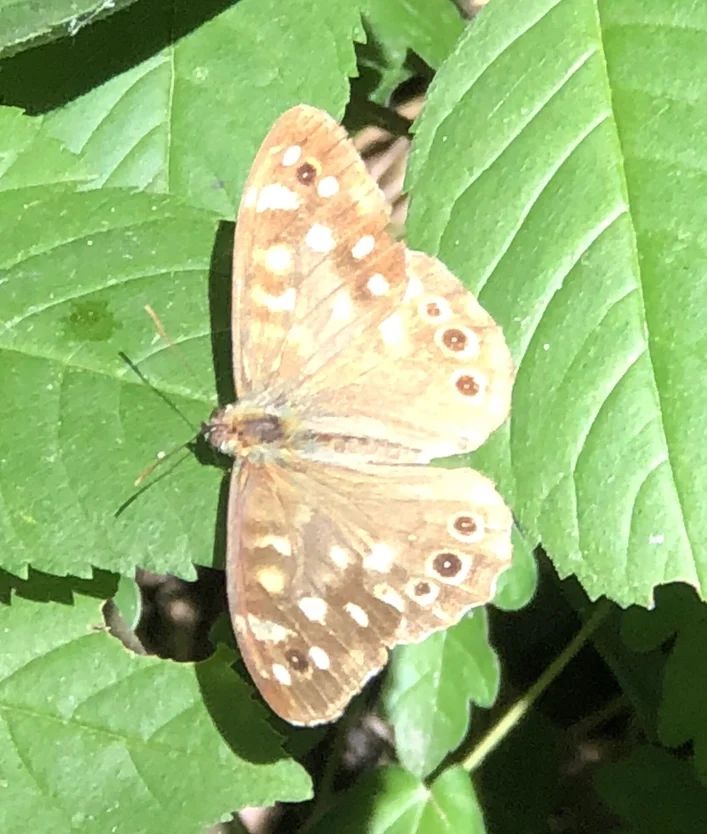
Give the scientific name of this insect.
Pararge aegeria
